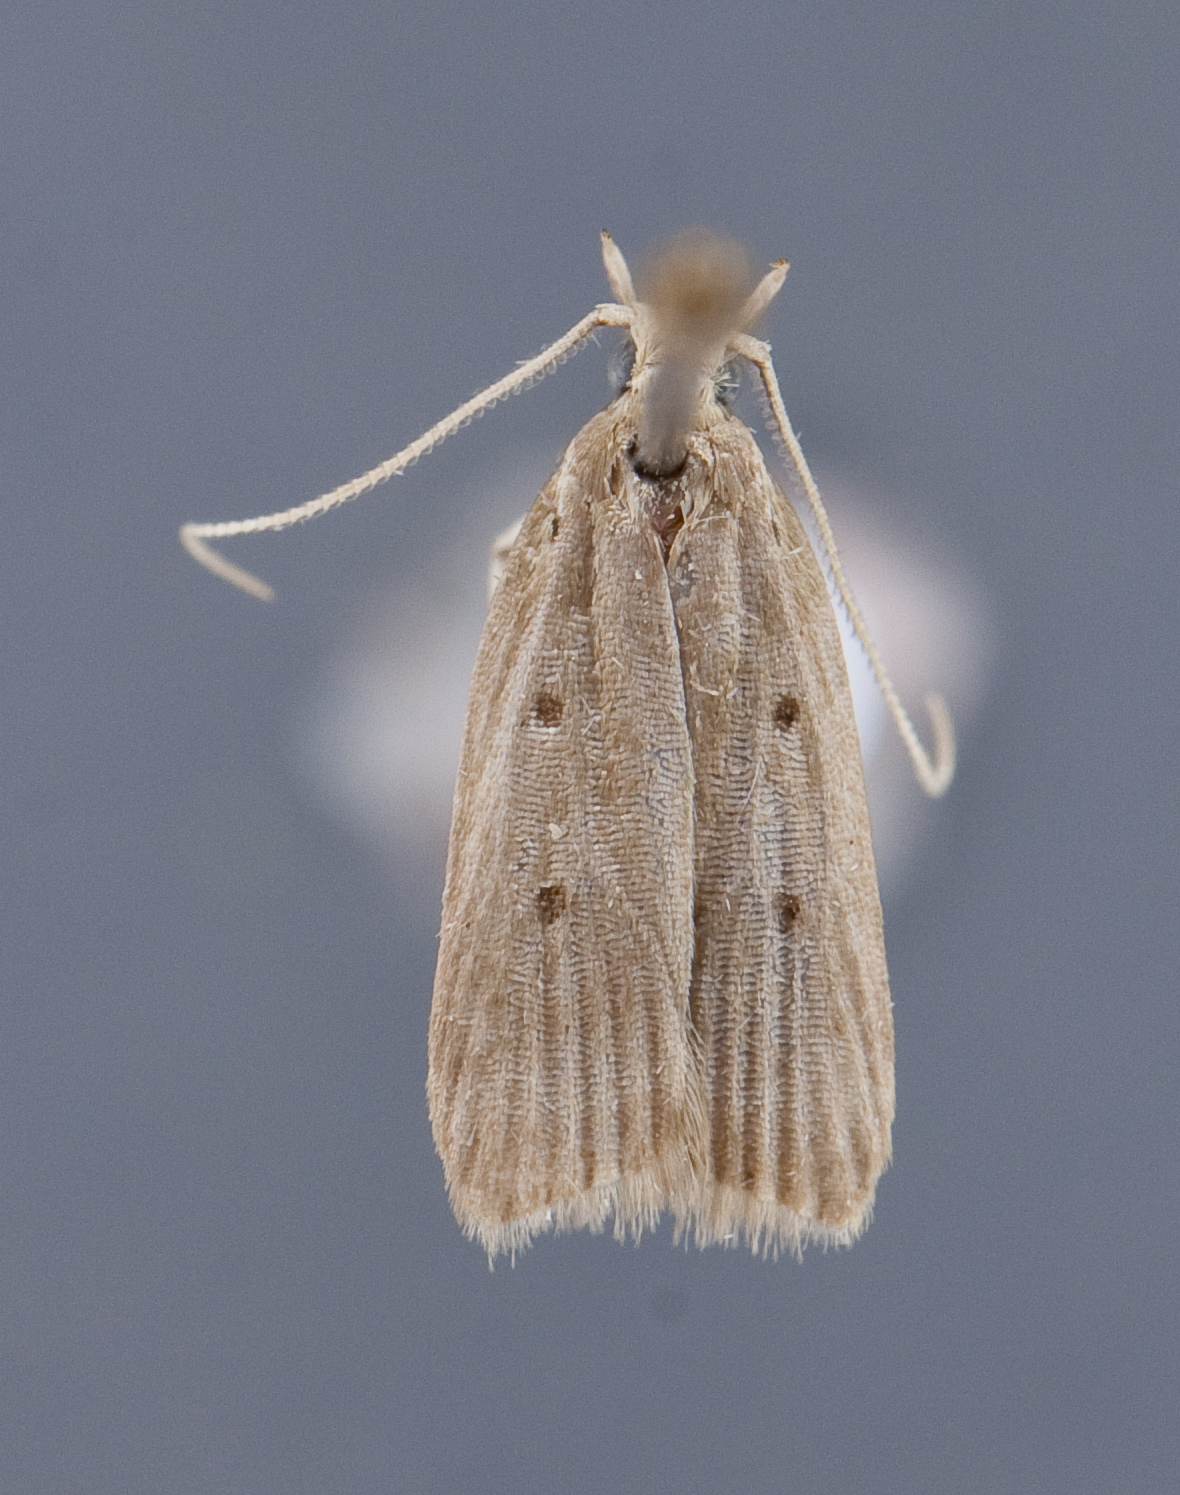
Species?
Hygroplasta canitiana
